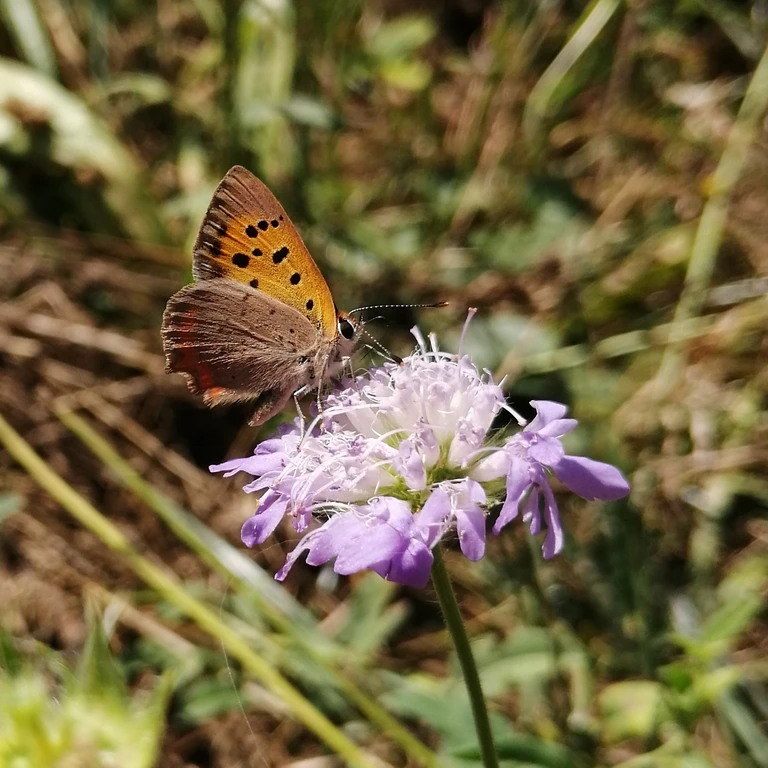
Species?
Lycaena phlaeas
